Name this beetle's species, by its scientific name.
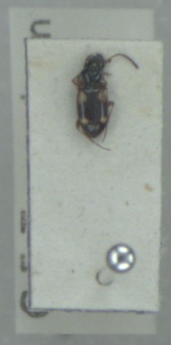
Bembidion quadrimaculatum
